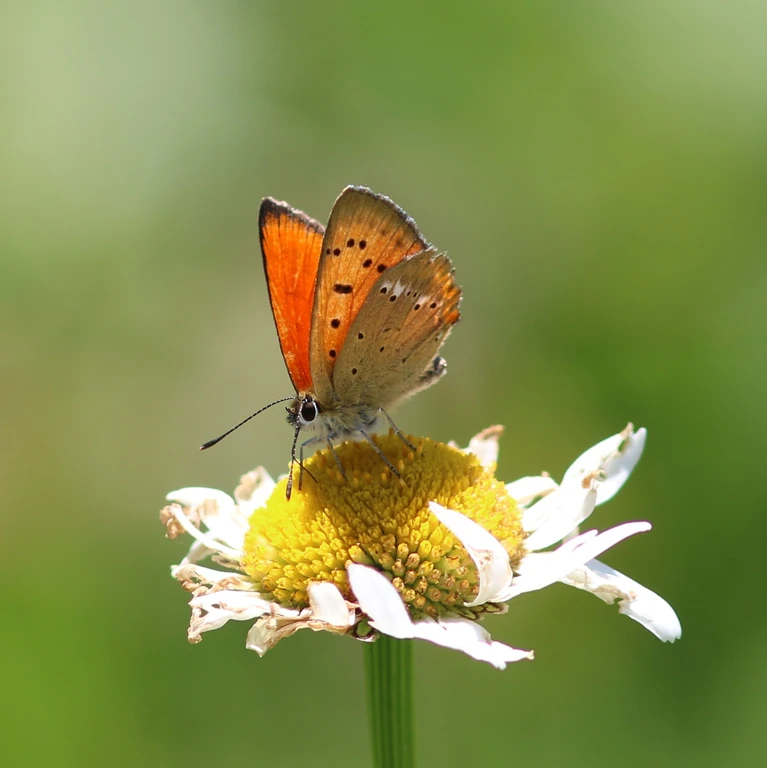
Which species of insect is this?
Lycaena virgaureae
